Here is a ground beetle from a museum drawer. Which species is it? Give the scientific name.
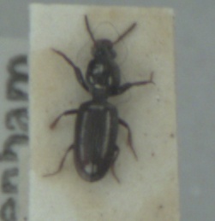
Dyschirius politus
